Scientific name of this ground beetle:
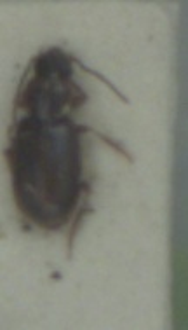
Acupalpus exiguus
